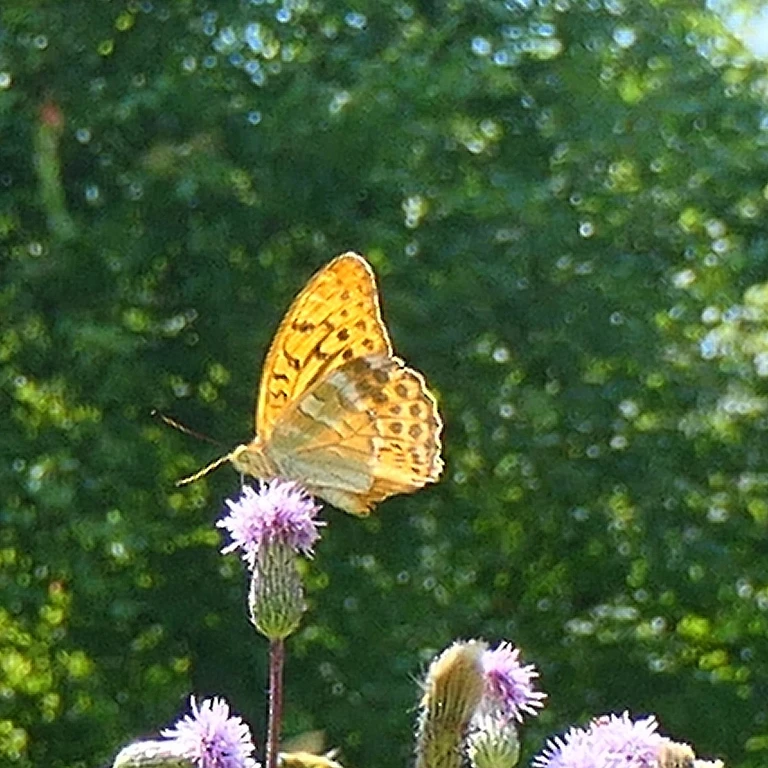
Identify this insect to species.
Argynnis paphia
